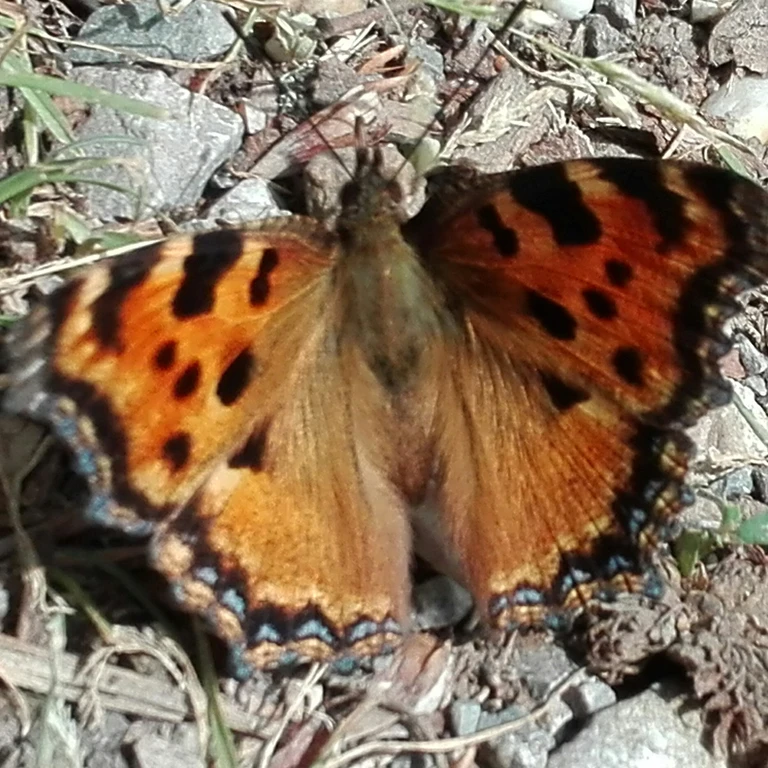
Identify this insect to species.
Nymphalis polychloros
